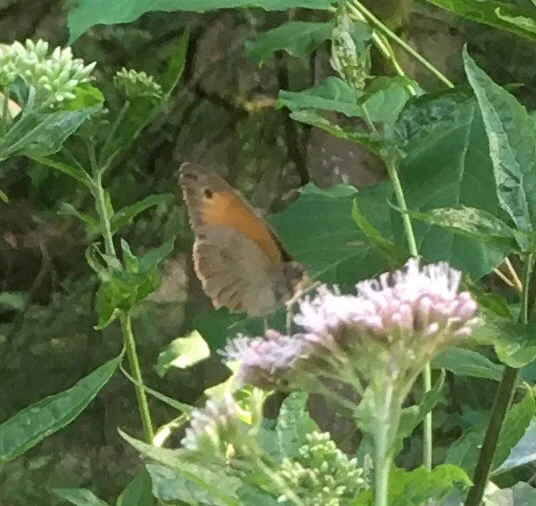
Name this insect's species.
Maniola jurtina
